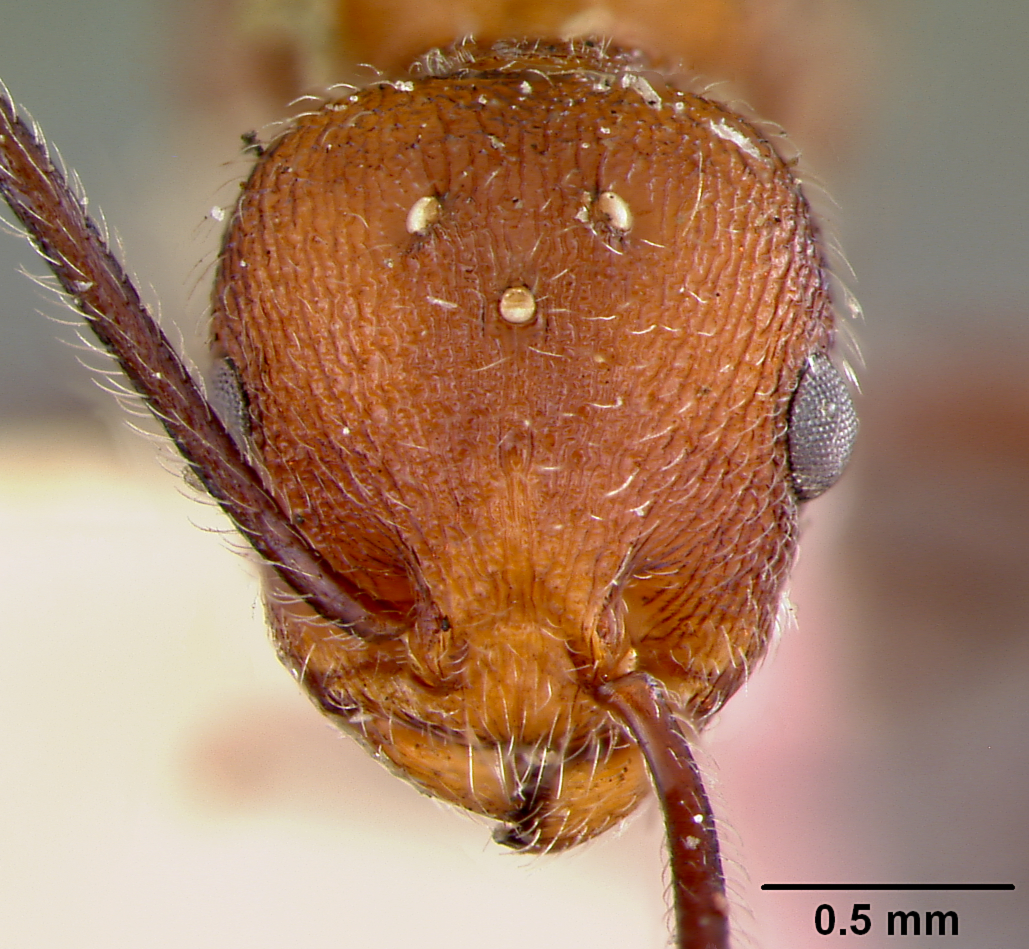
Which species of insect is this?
Macromischa manni
